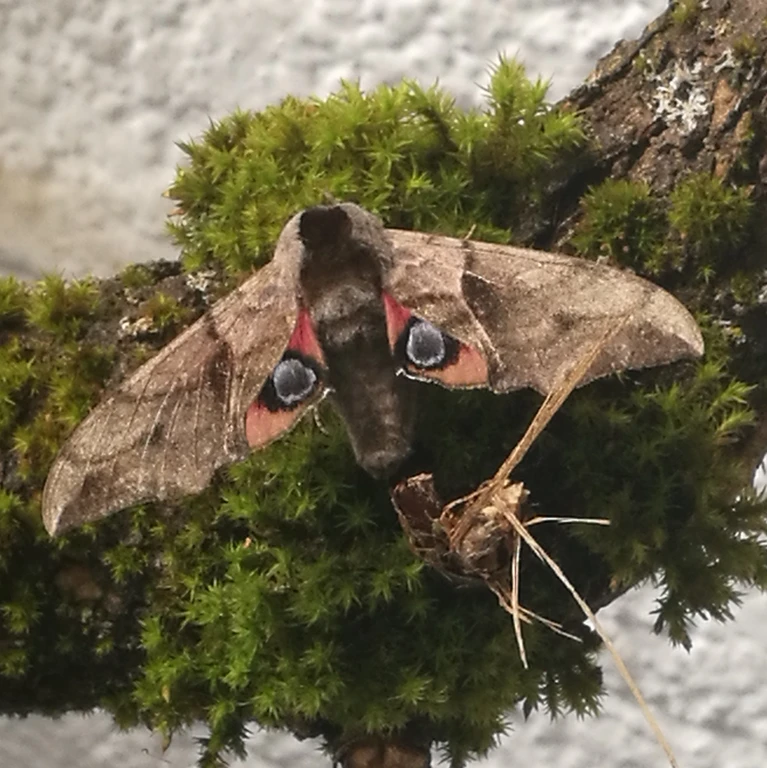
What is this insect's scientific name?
Smerinthus ocellata
